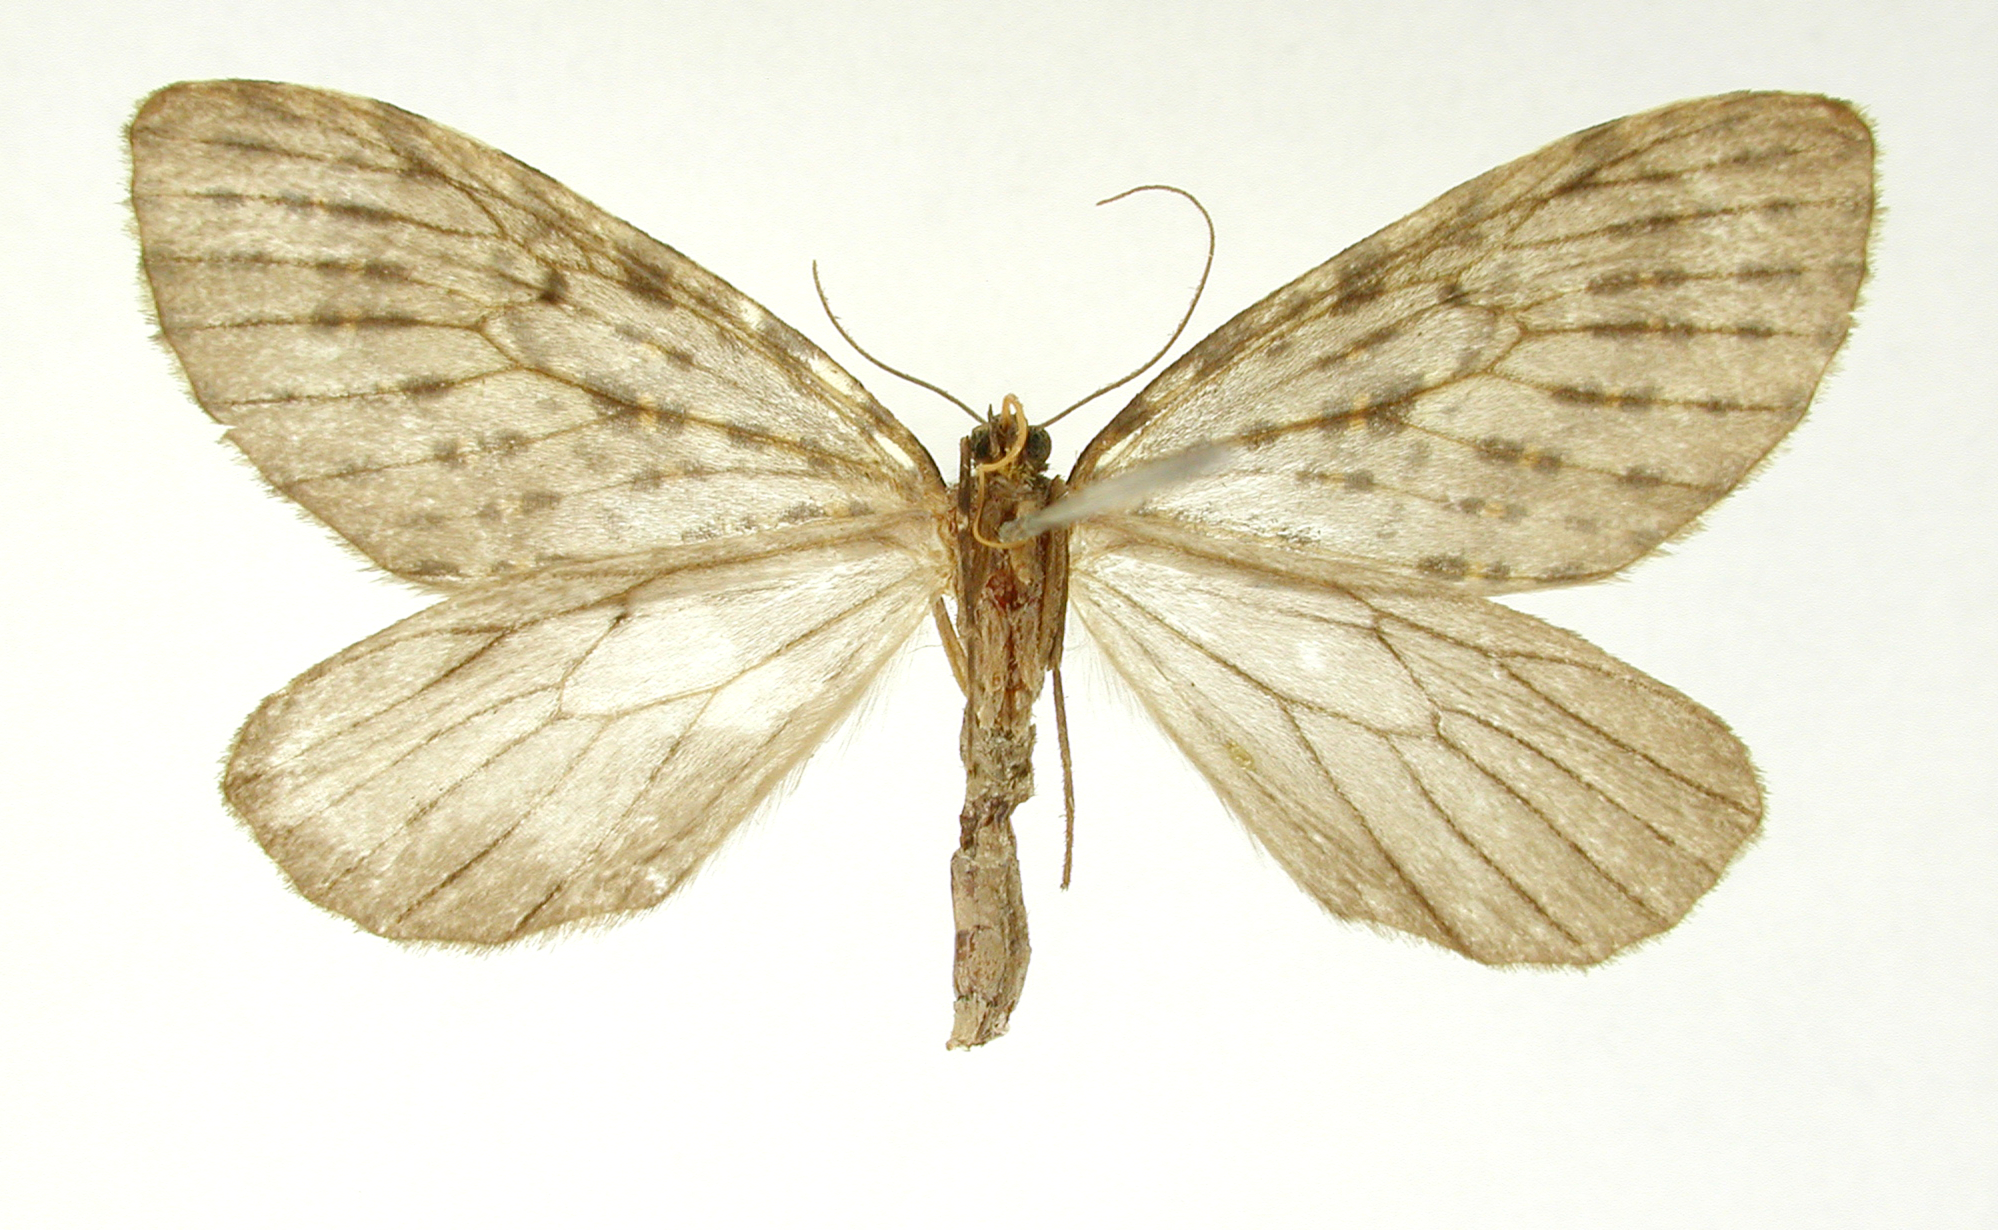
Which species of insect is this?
Graphidipus flavifilata
